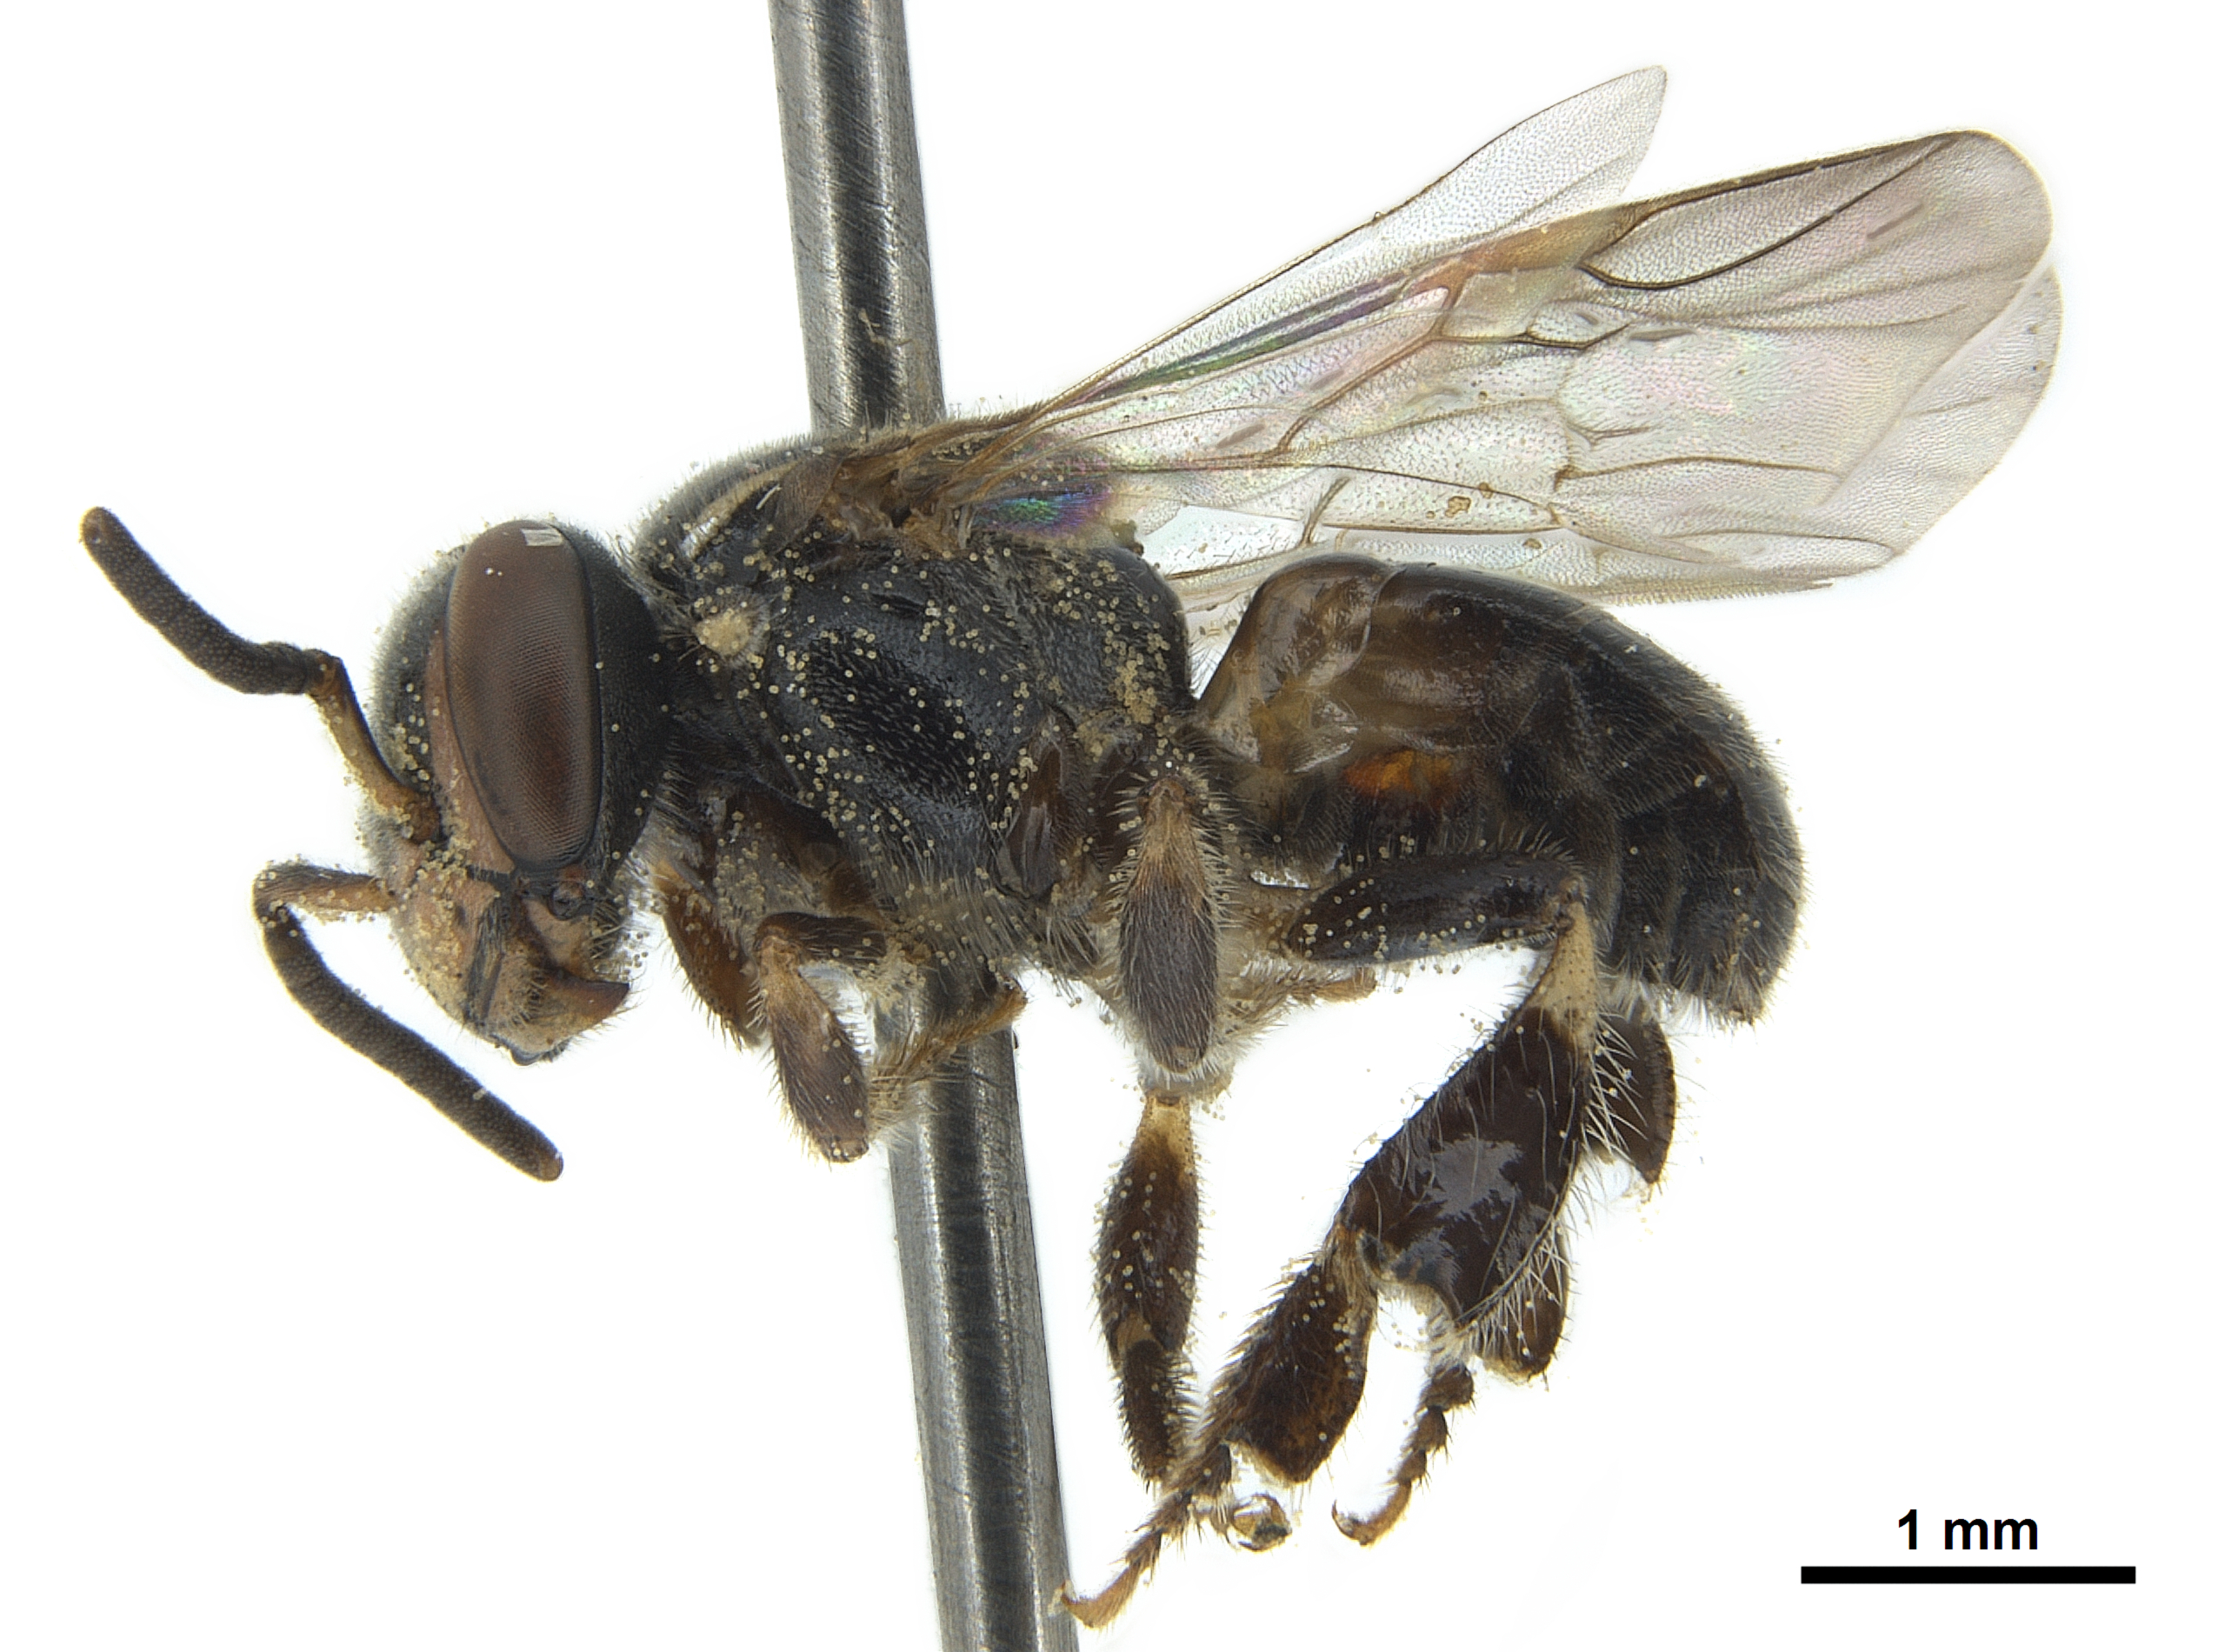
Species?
Plebeia frontalis
